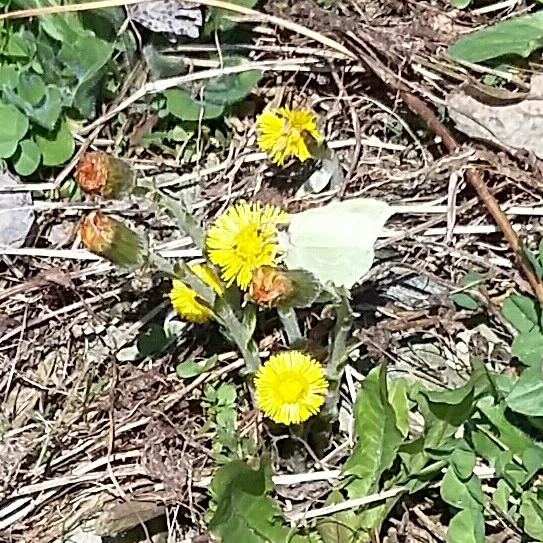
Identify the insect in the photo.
Gonepteryx rhamni
